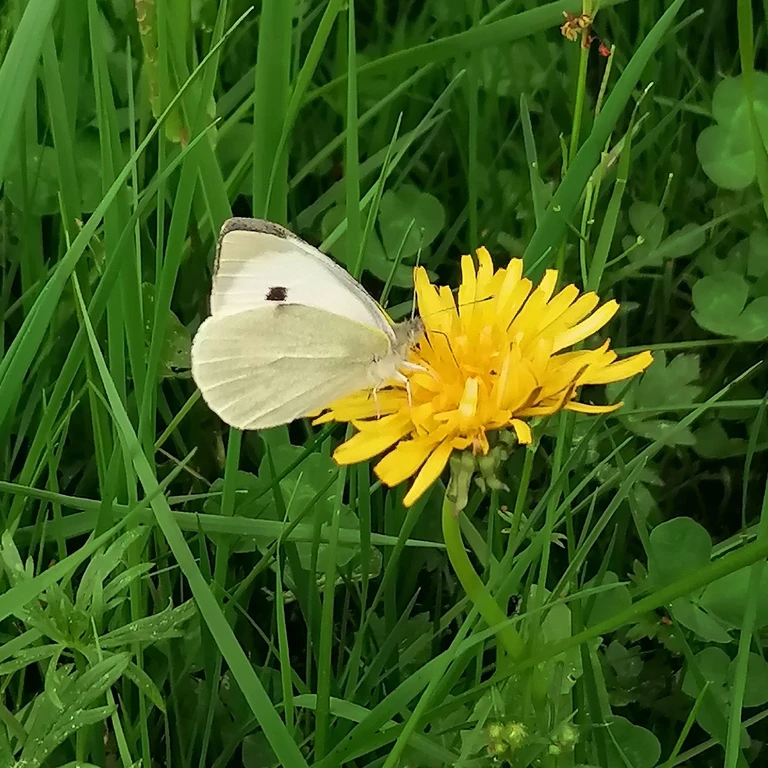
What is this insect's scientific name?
Pieris brassicae
